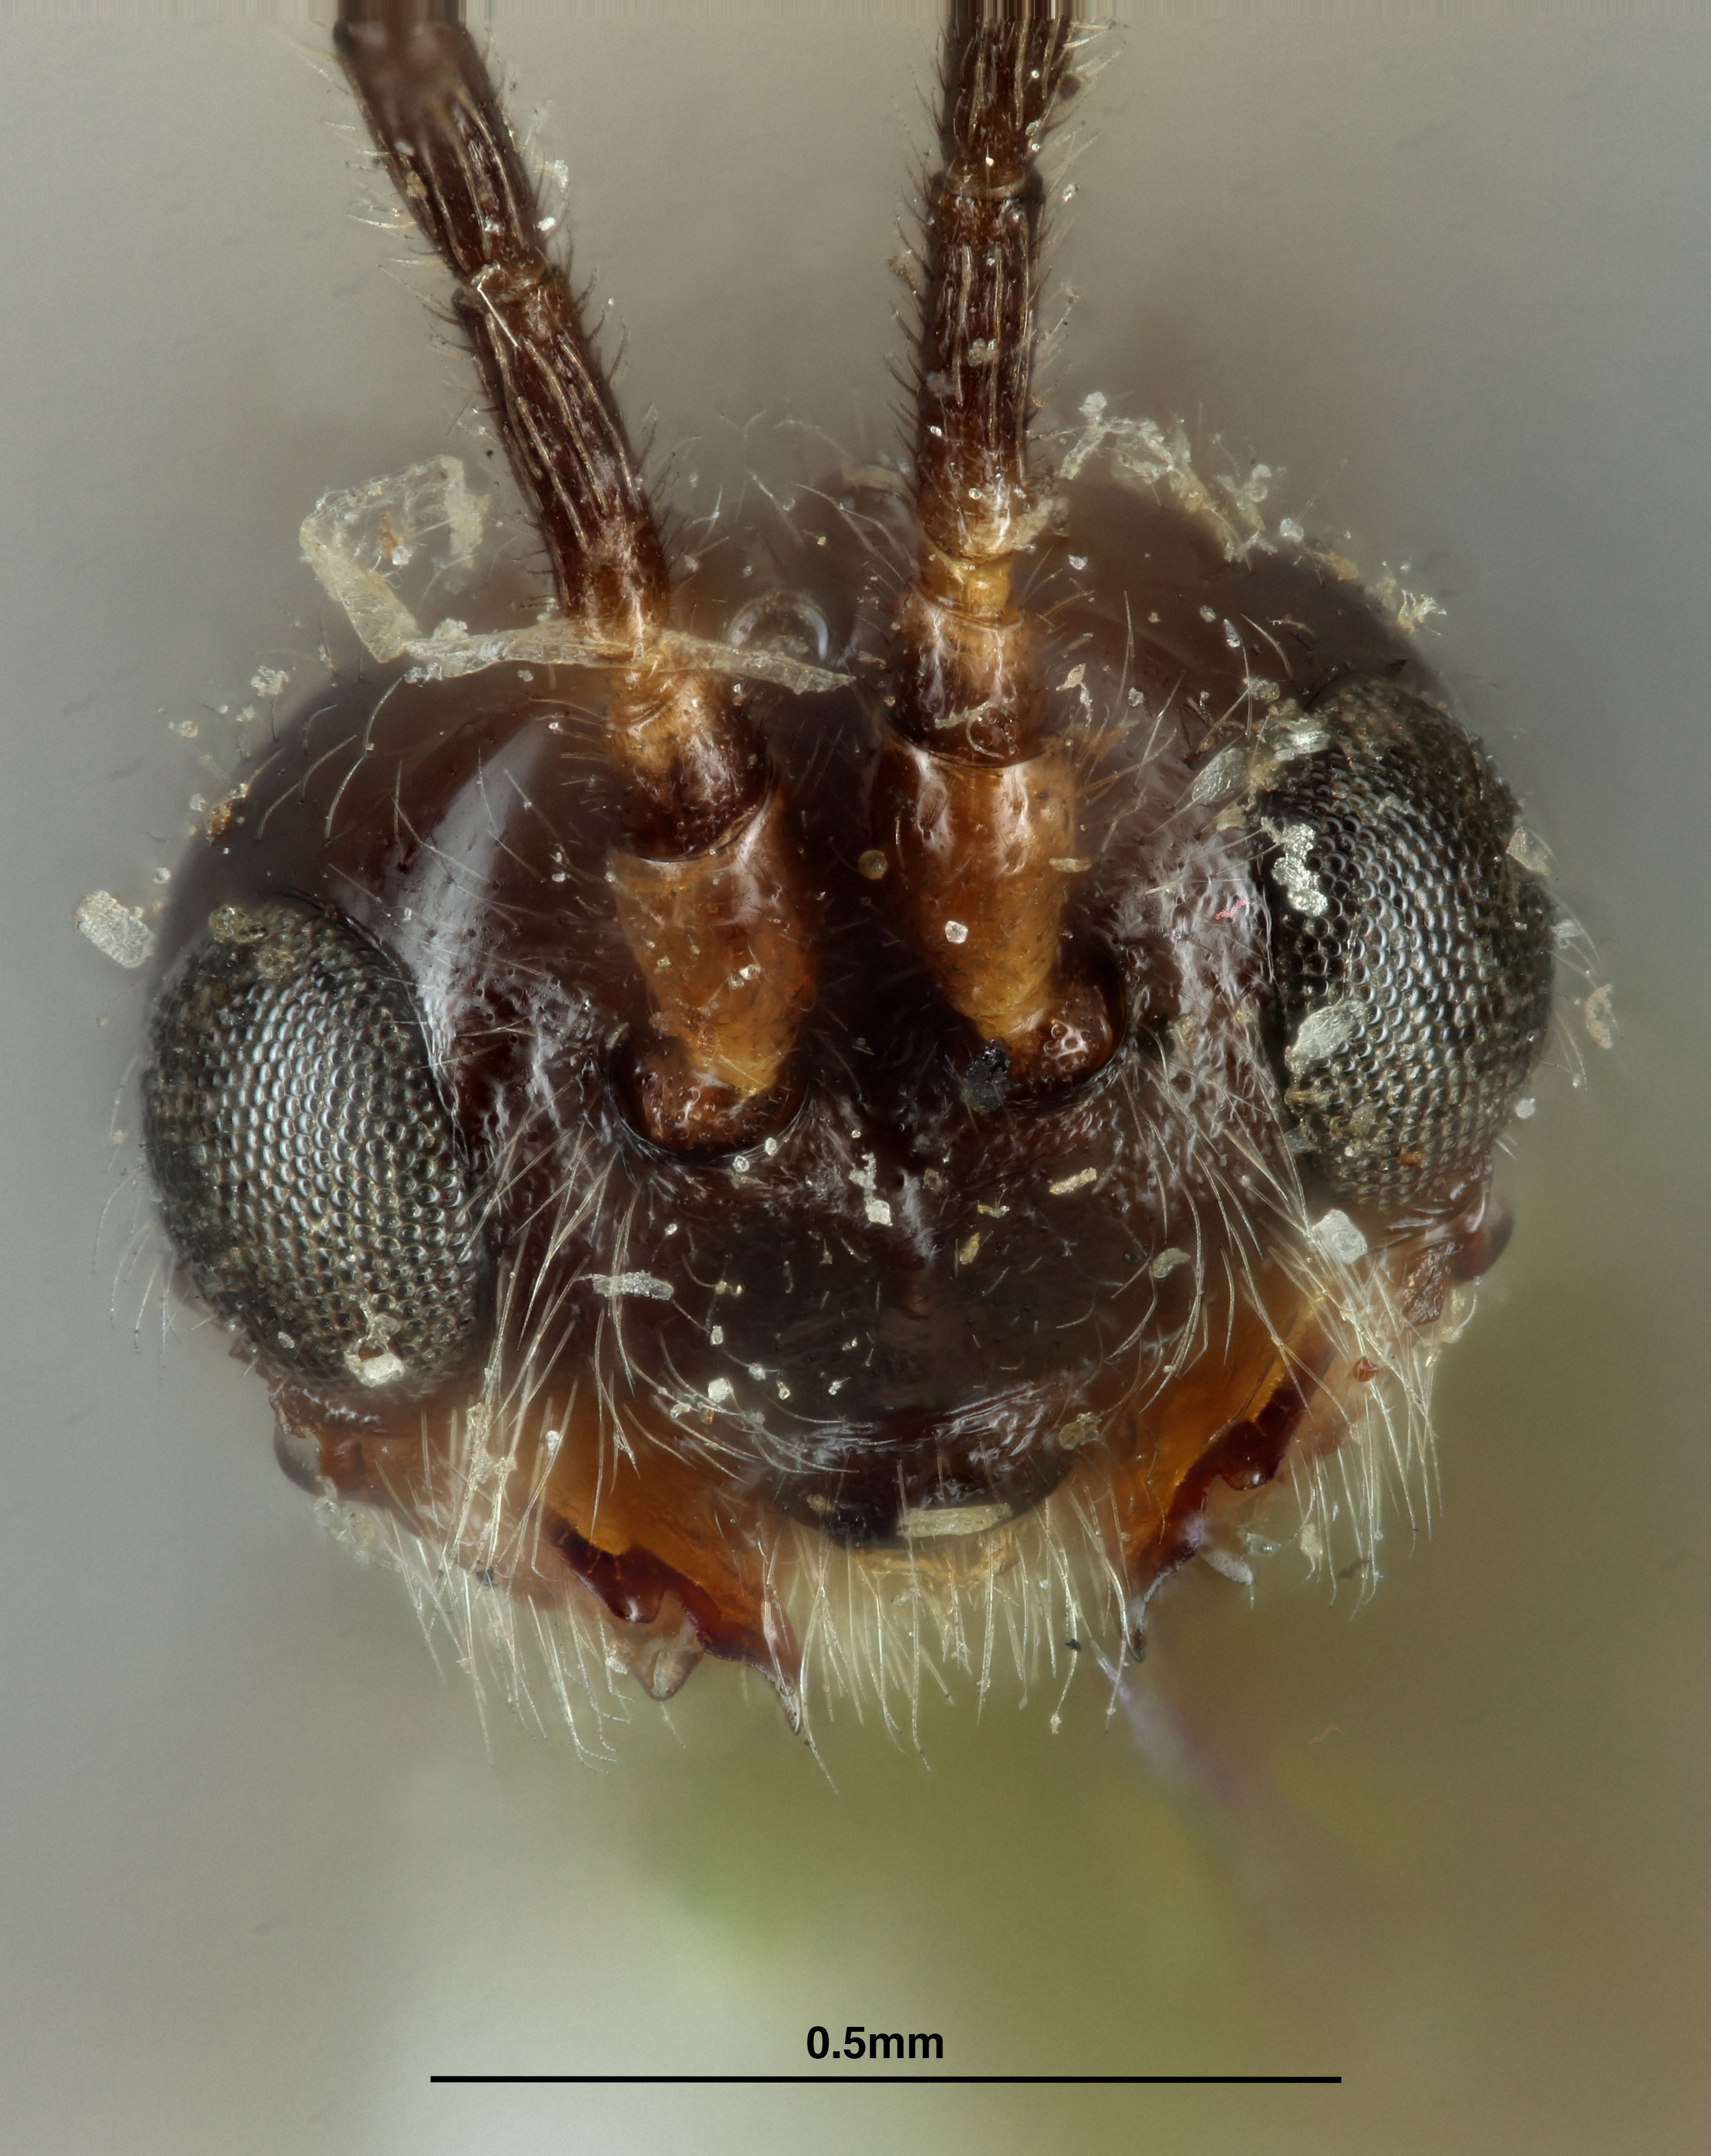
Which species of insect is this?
Anarcha coxalis
